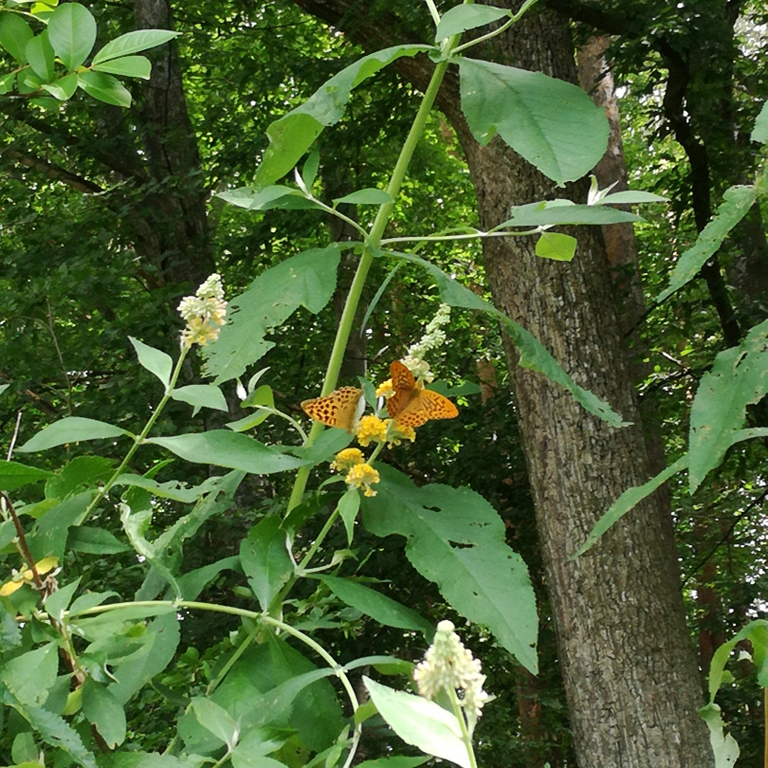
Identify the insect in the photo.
Argynnis paphia
